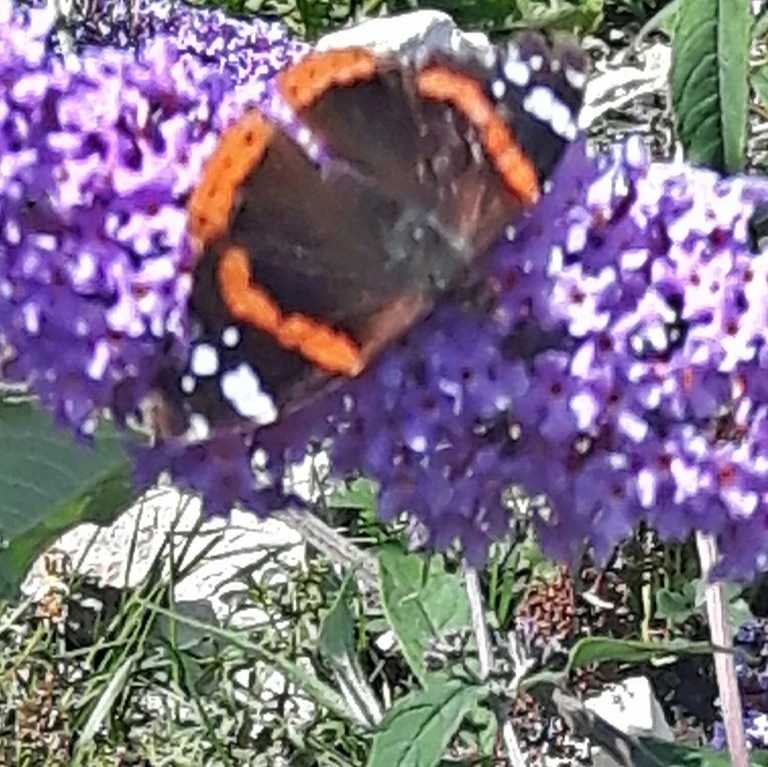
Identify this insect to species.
Vanessa atalanta
